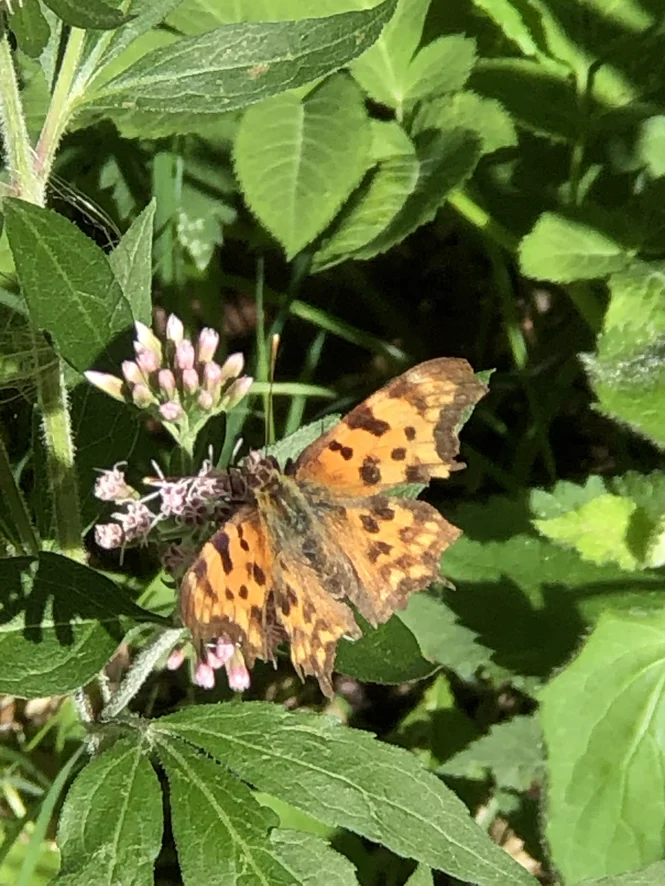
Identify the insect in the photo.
Polygonia c-album
